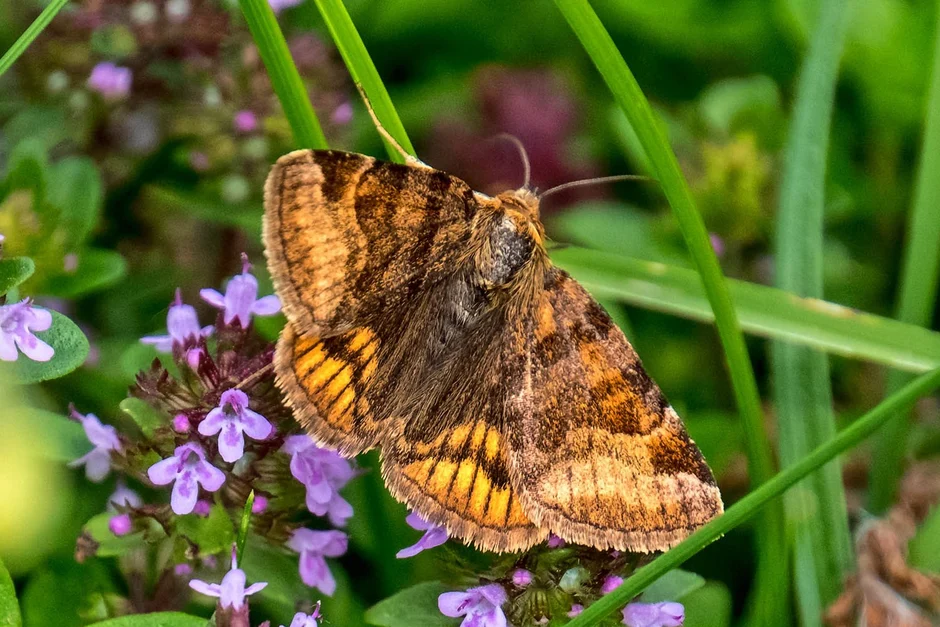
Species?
Euclidia glyphica
